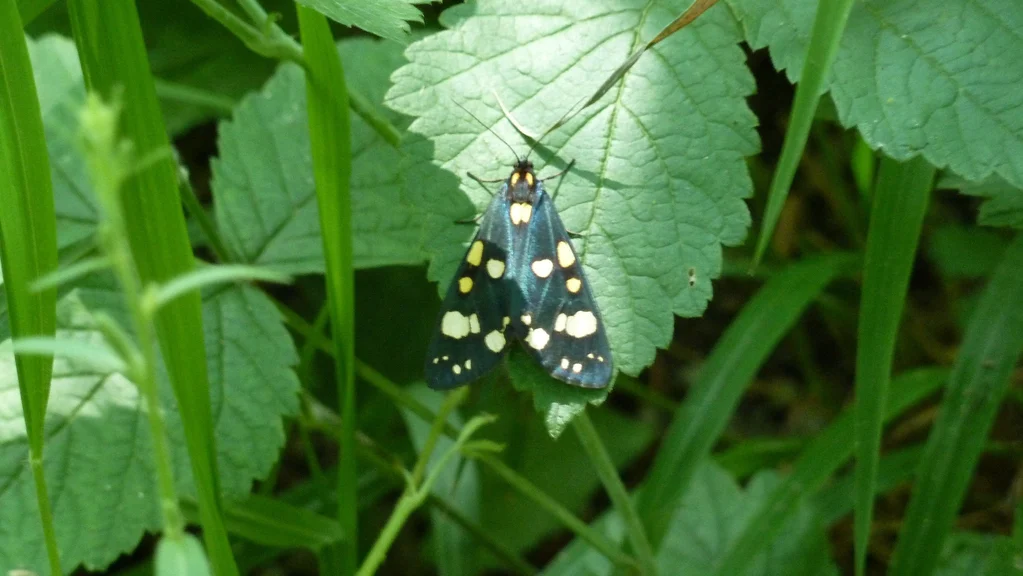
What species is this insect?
Callimorpha dominula
